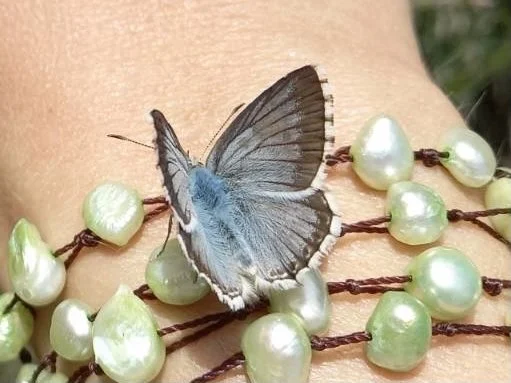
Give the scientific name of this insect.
Lysandra coridon
